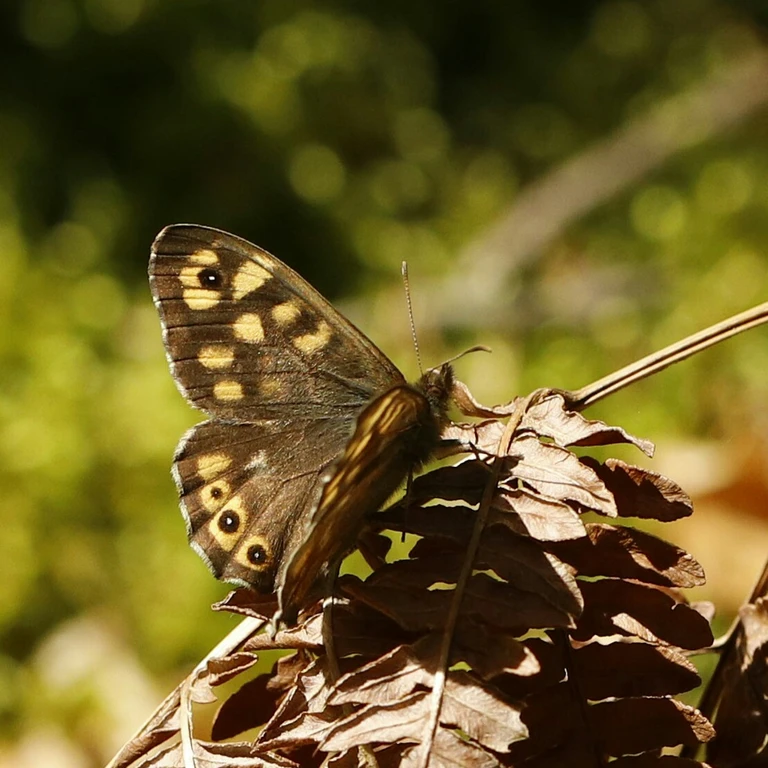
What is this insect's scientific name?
Pararge aegeria
